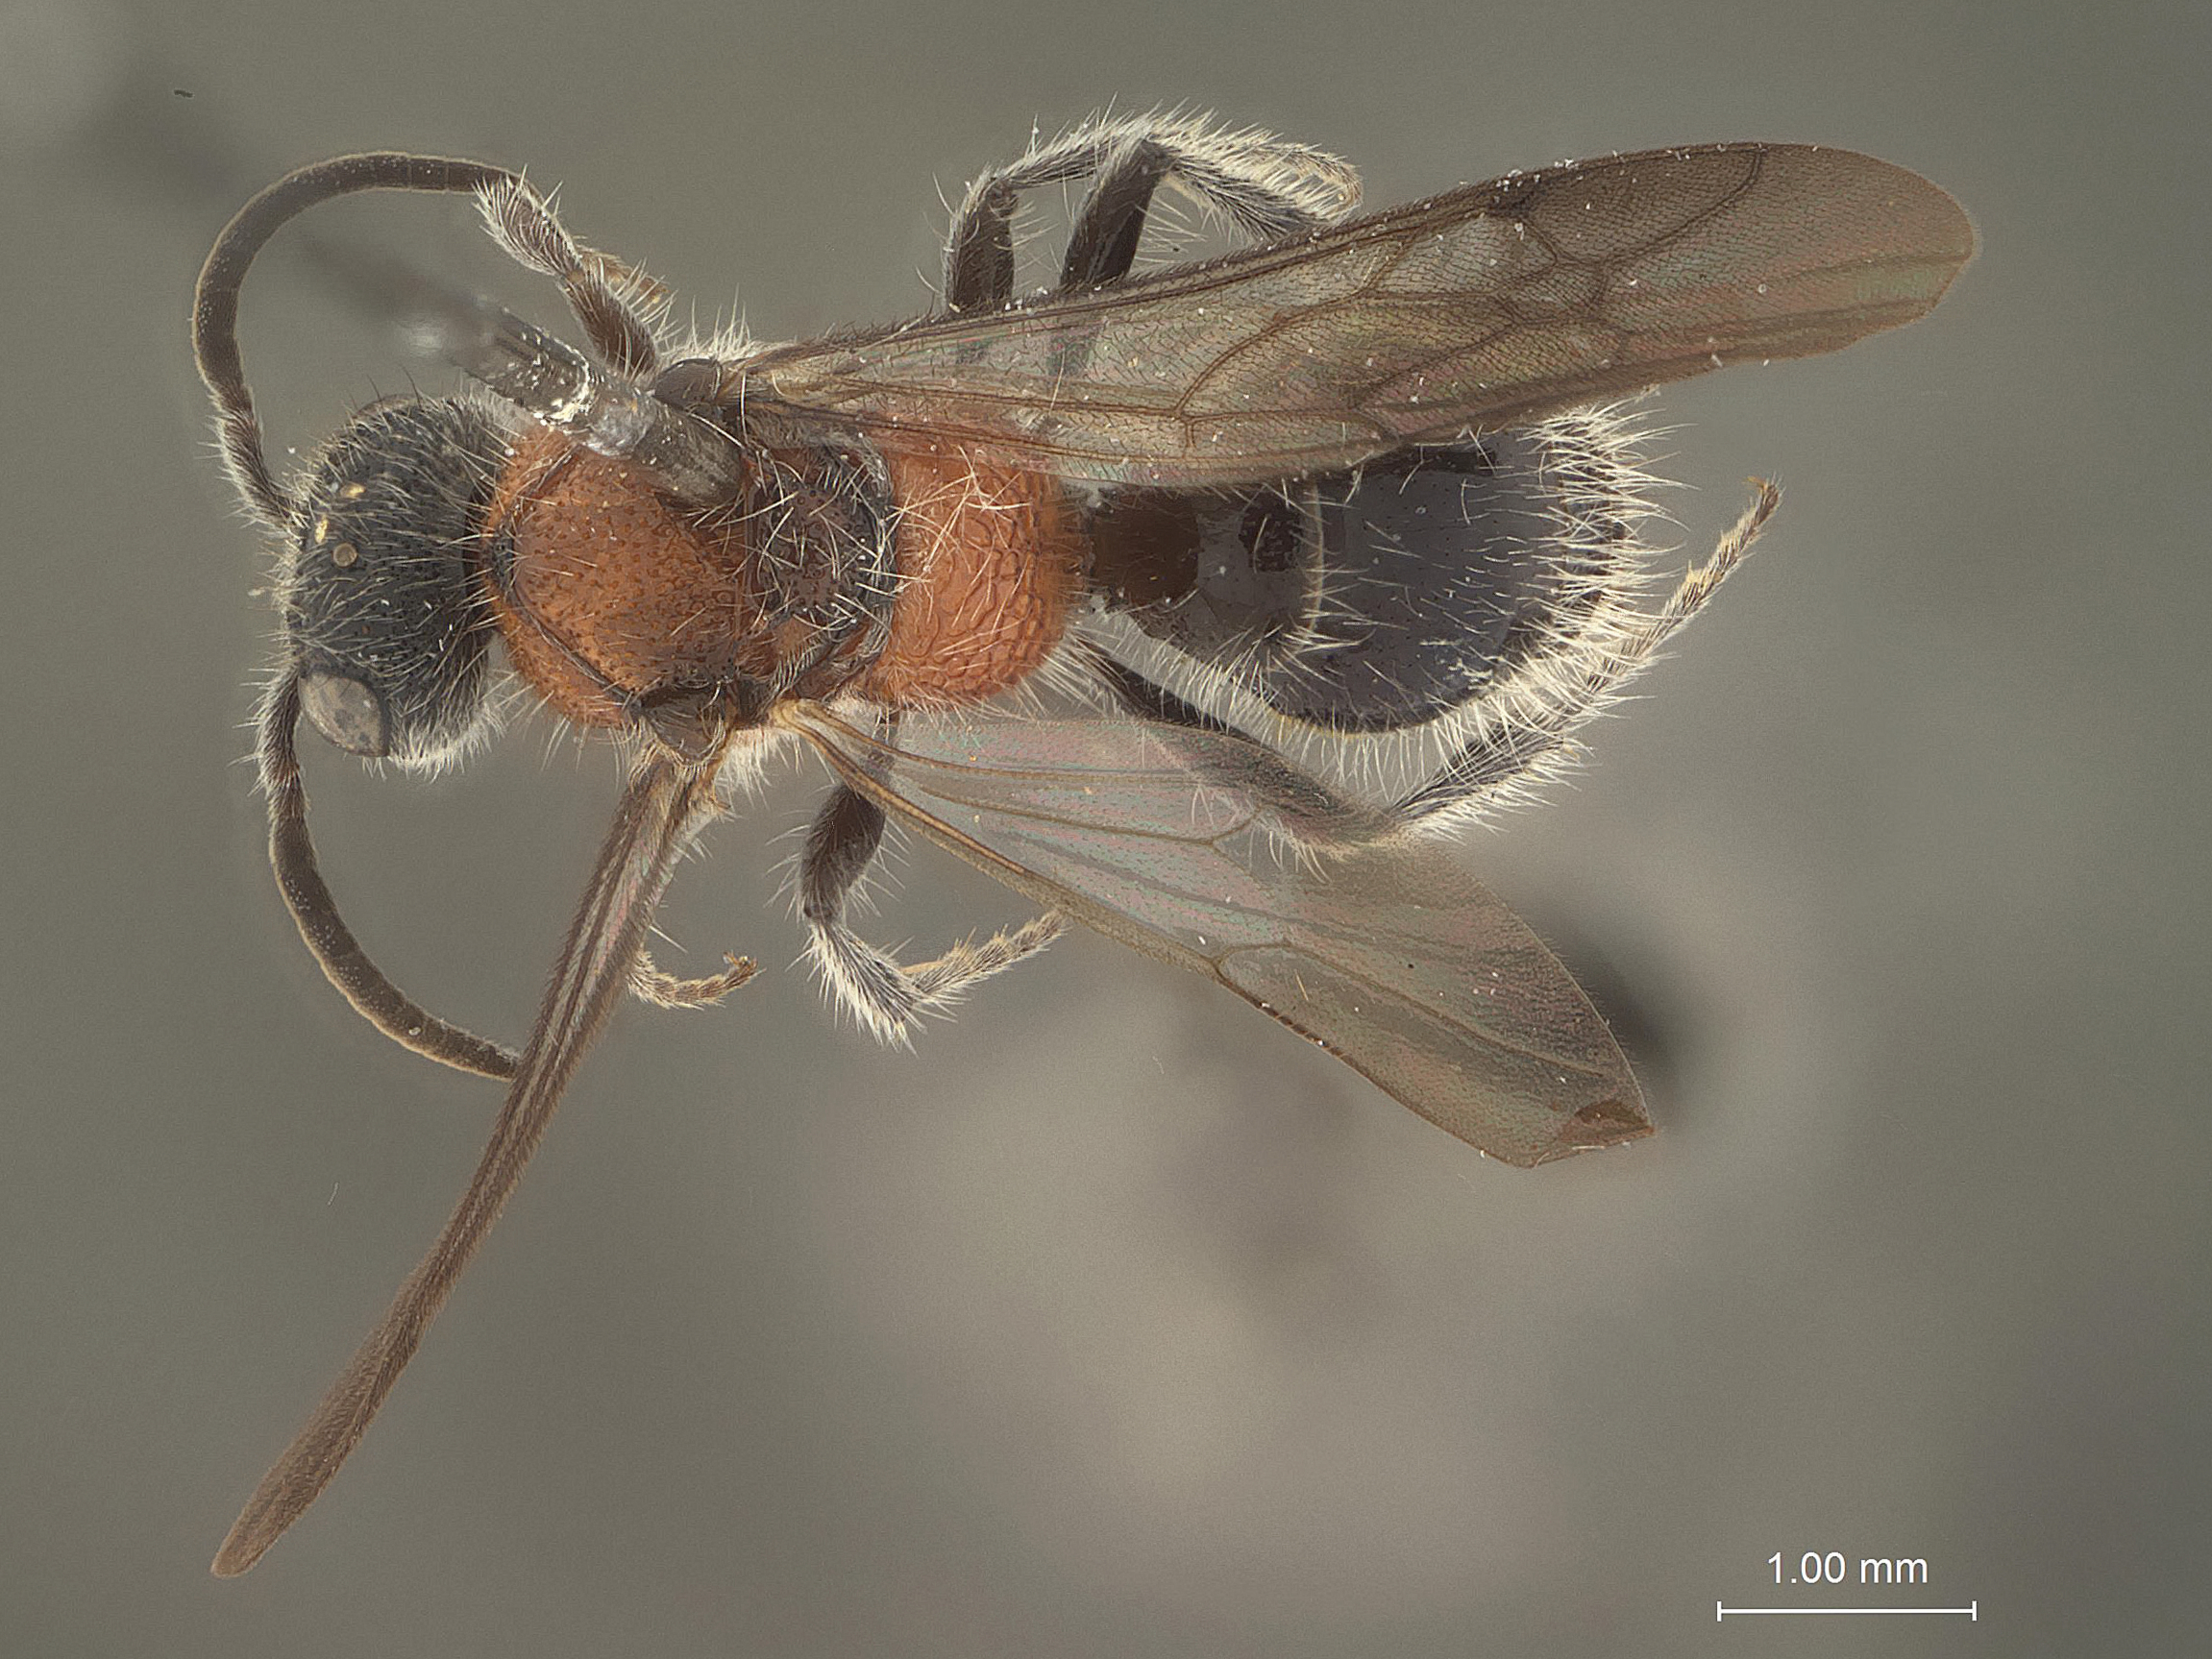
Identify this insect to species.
Squamulotilla teuta
